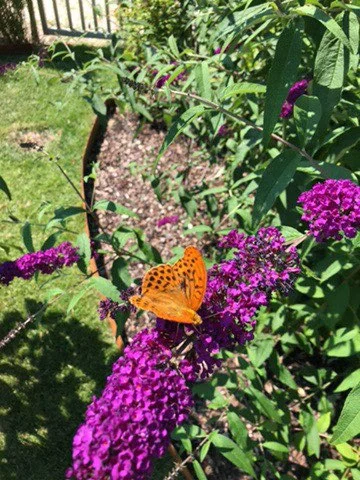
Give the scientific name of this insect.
Argynnis paphia
